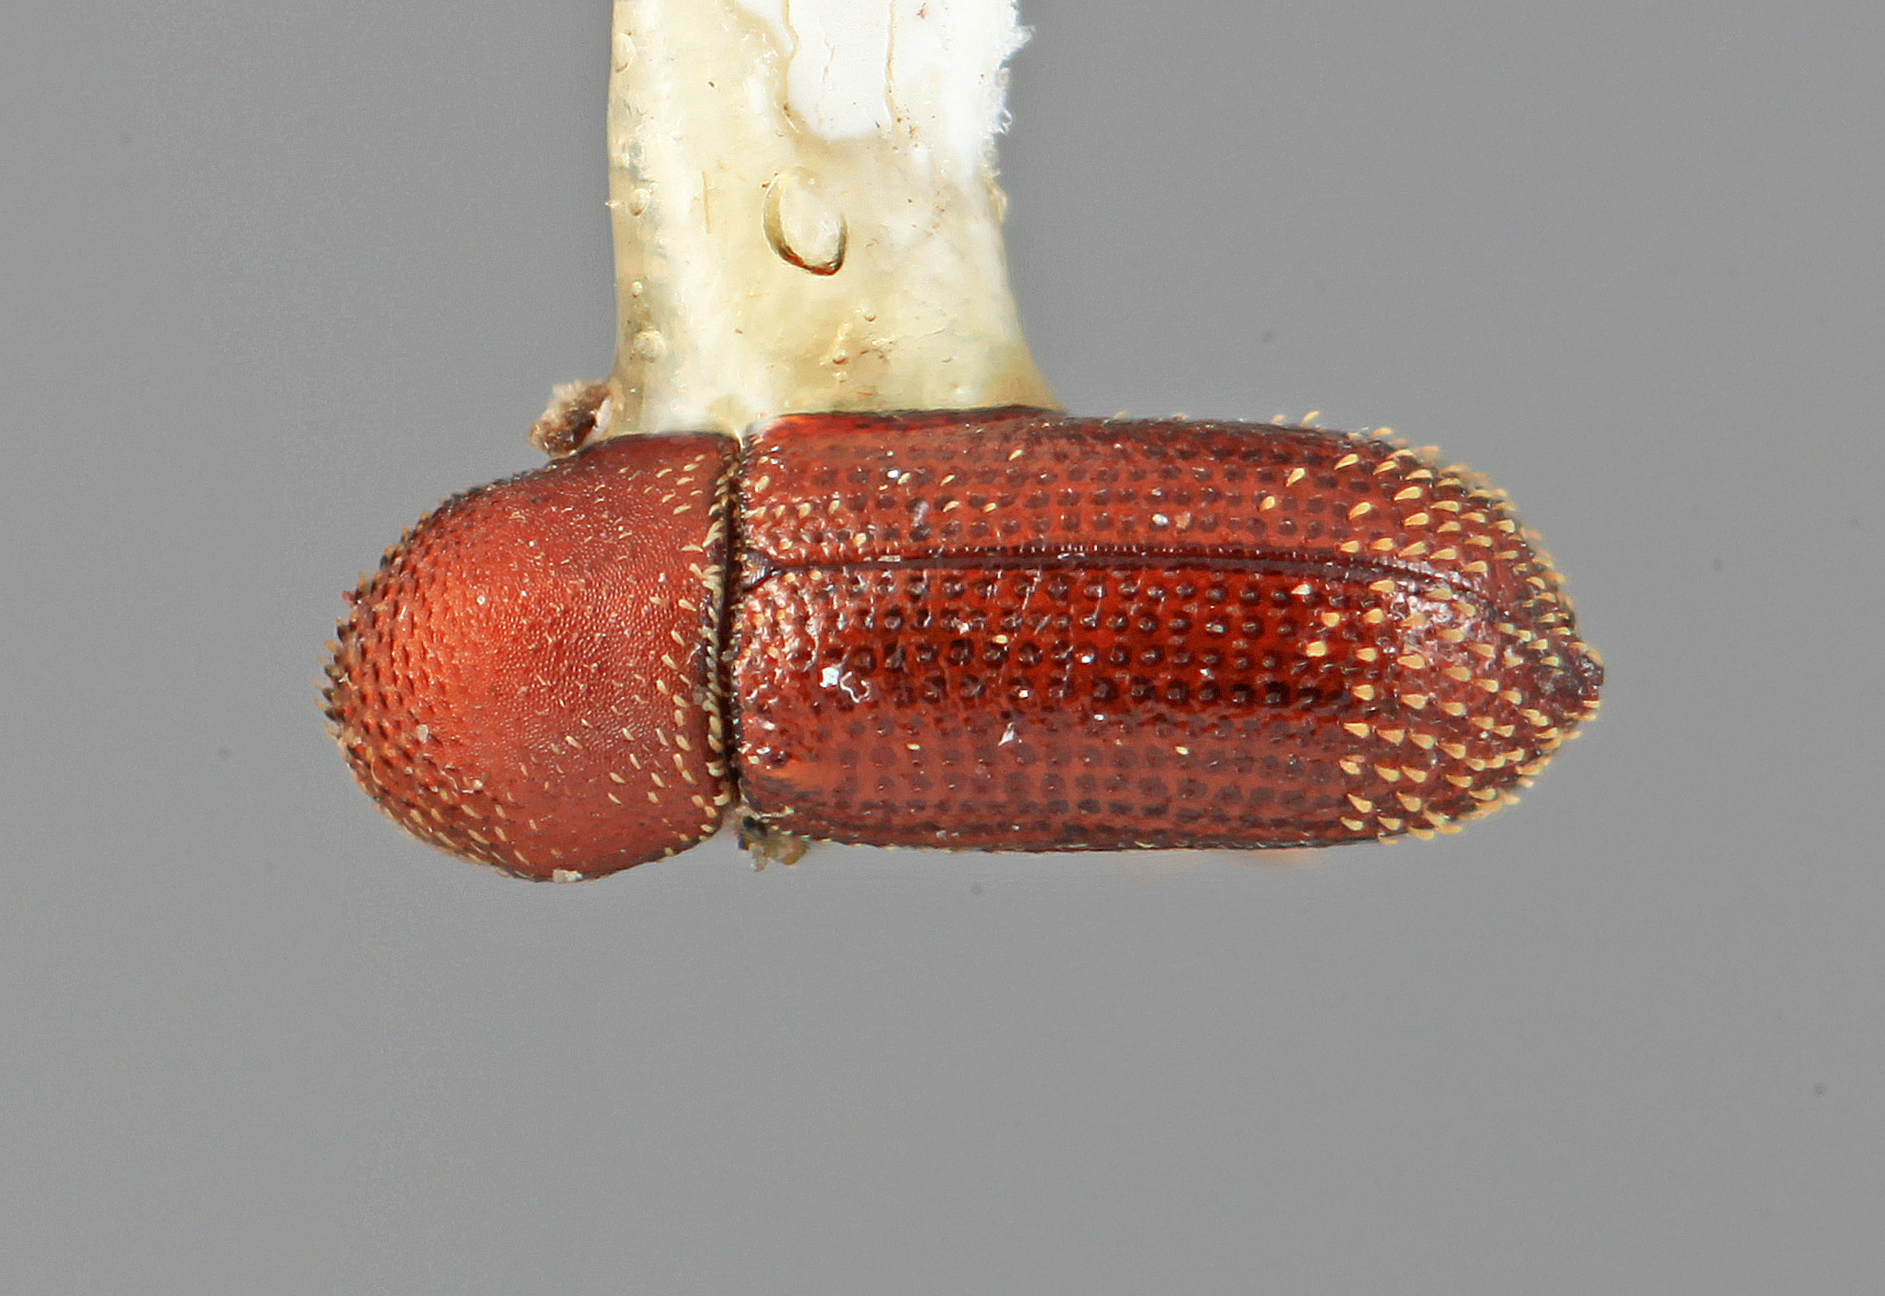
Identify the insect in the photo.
Micracis scitula (also Micracisella scitula)
